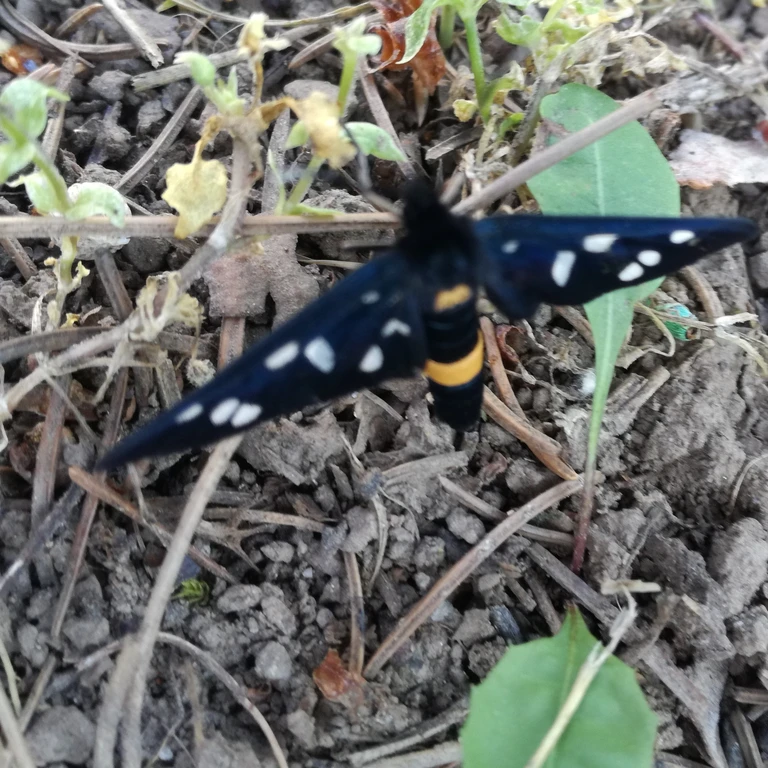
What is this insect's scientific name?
Amata phegea
